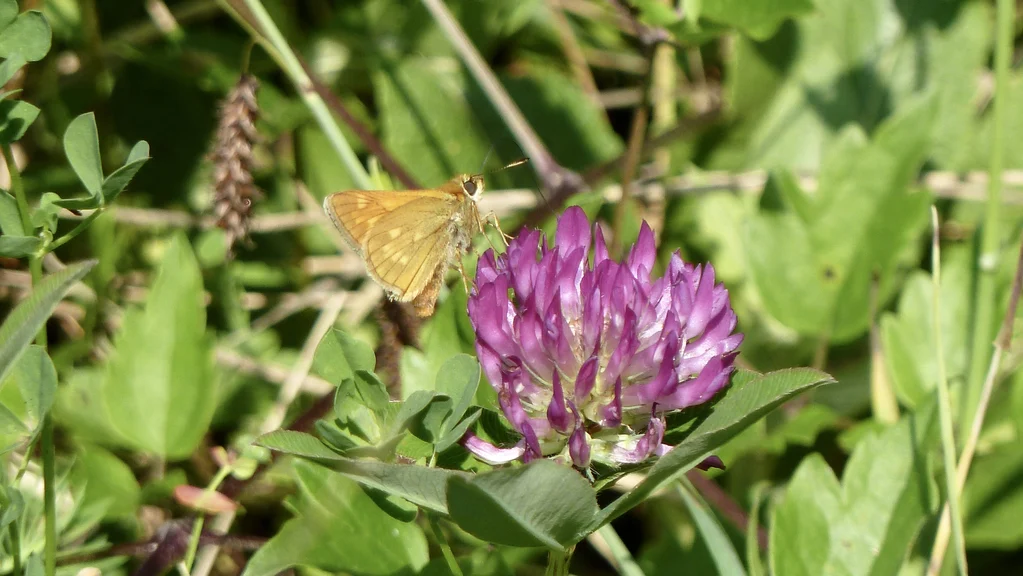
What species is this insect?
Ochlodes sylvanus (also Ochlodes venata)
